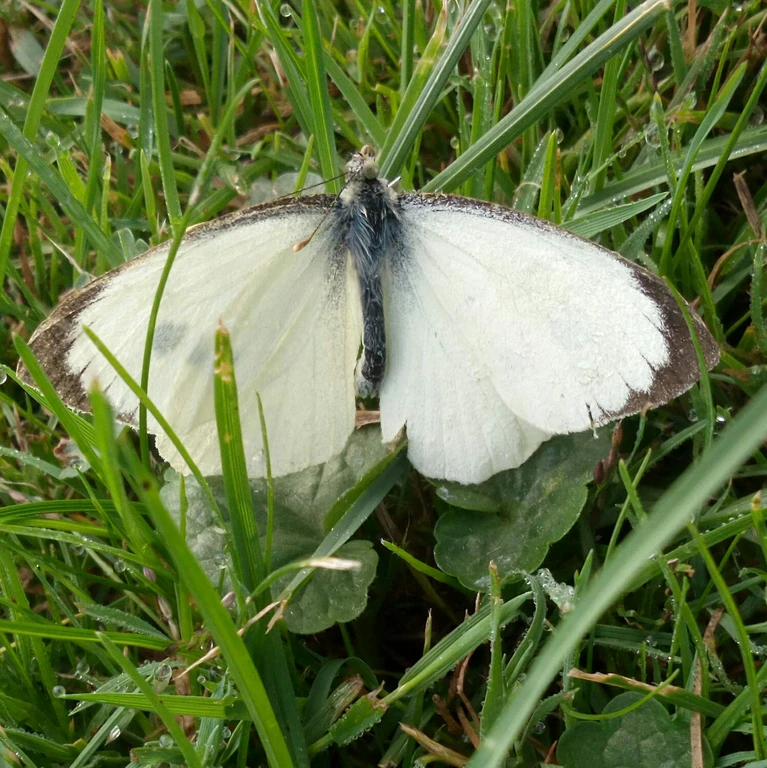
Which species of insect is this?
Pieris brassicae
